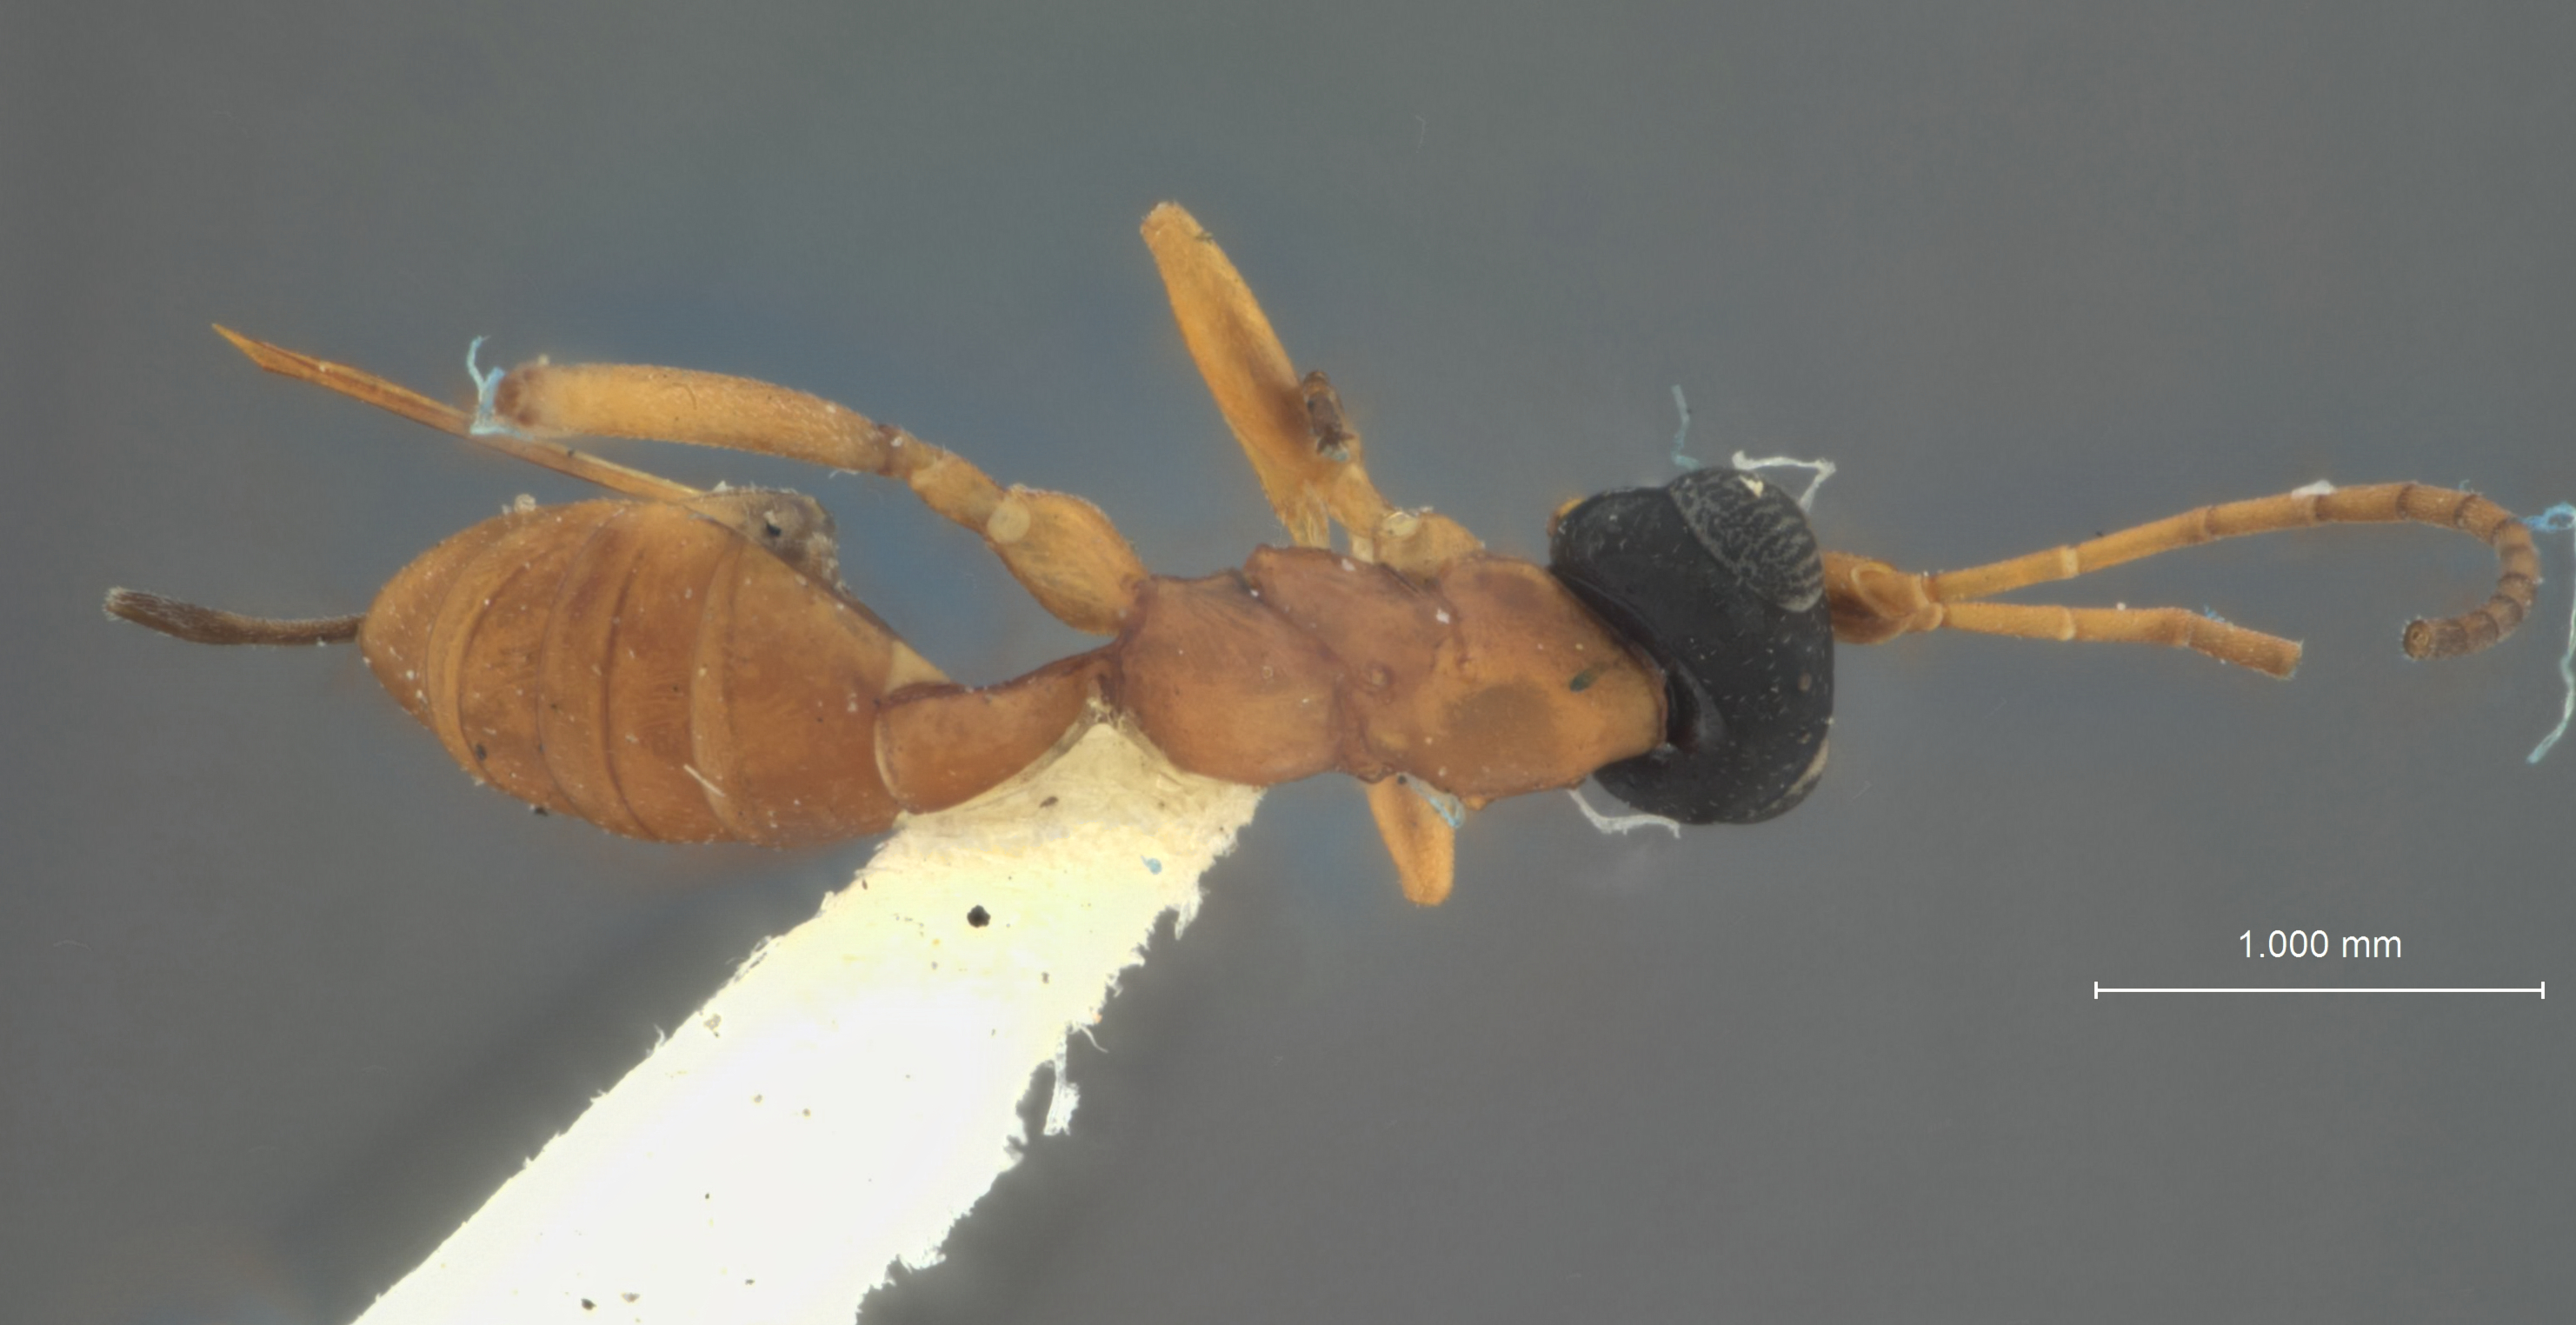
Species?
Theroscopus kukakensis
